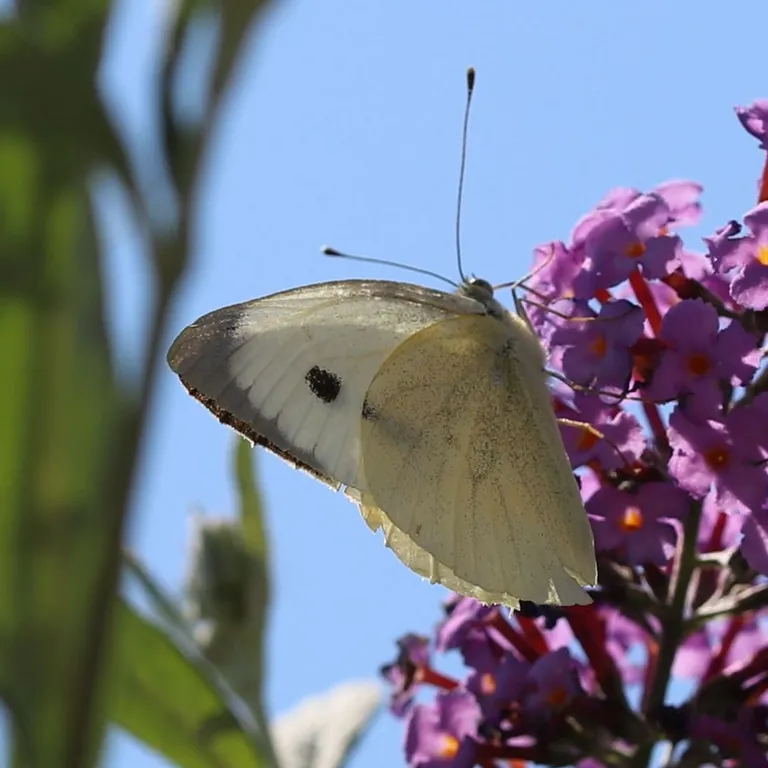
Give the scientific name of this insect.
Pieris brassicae
